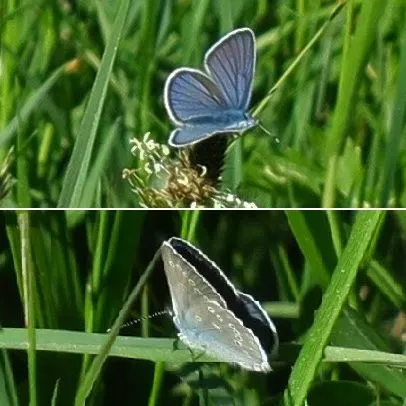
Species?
Cyaniris semiargus
